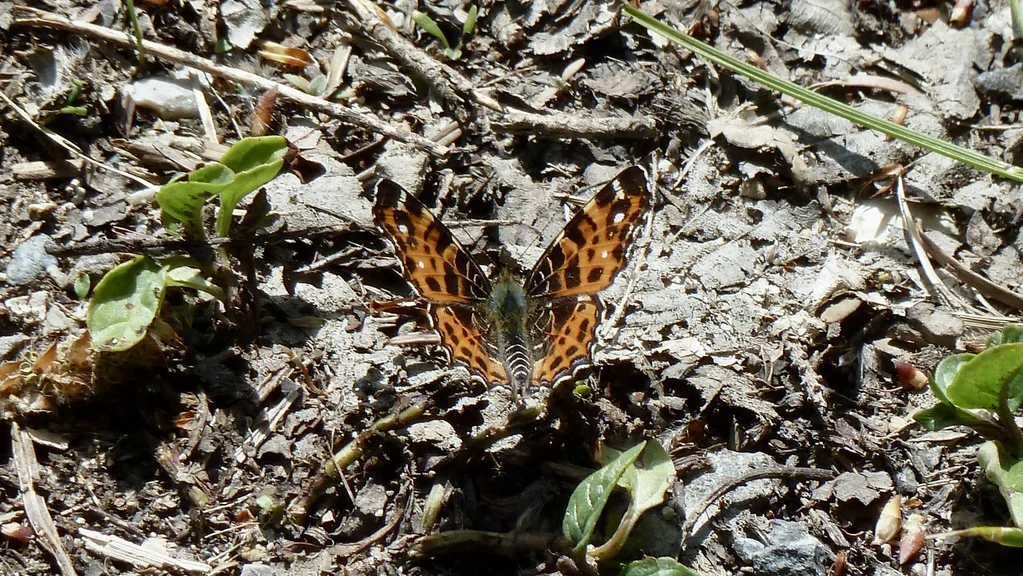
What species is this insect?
Araschnia levana
